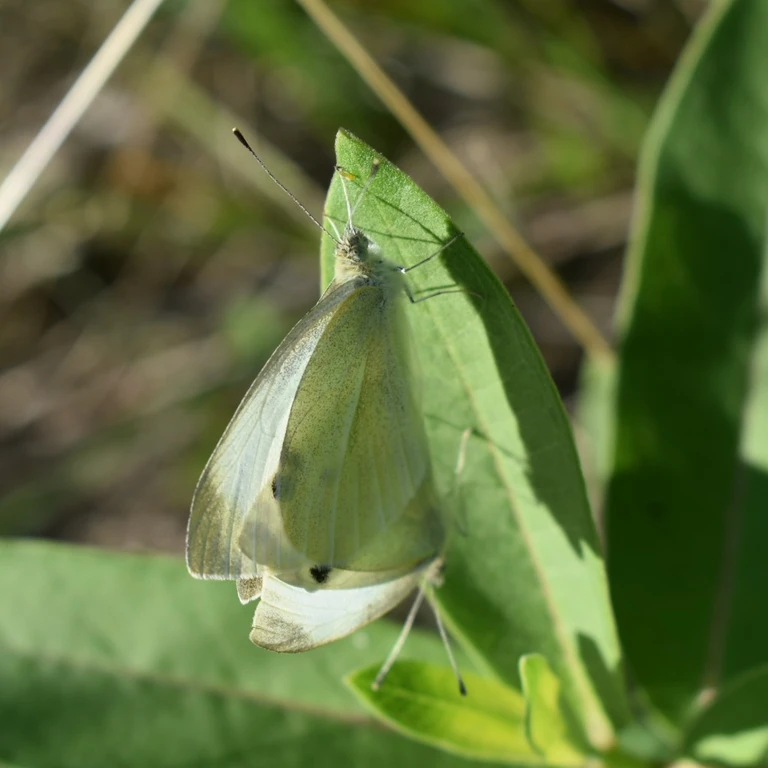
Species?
Pieris rapae
